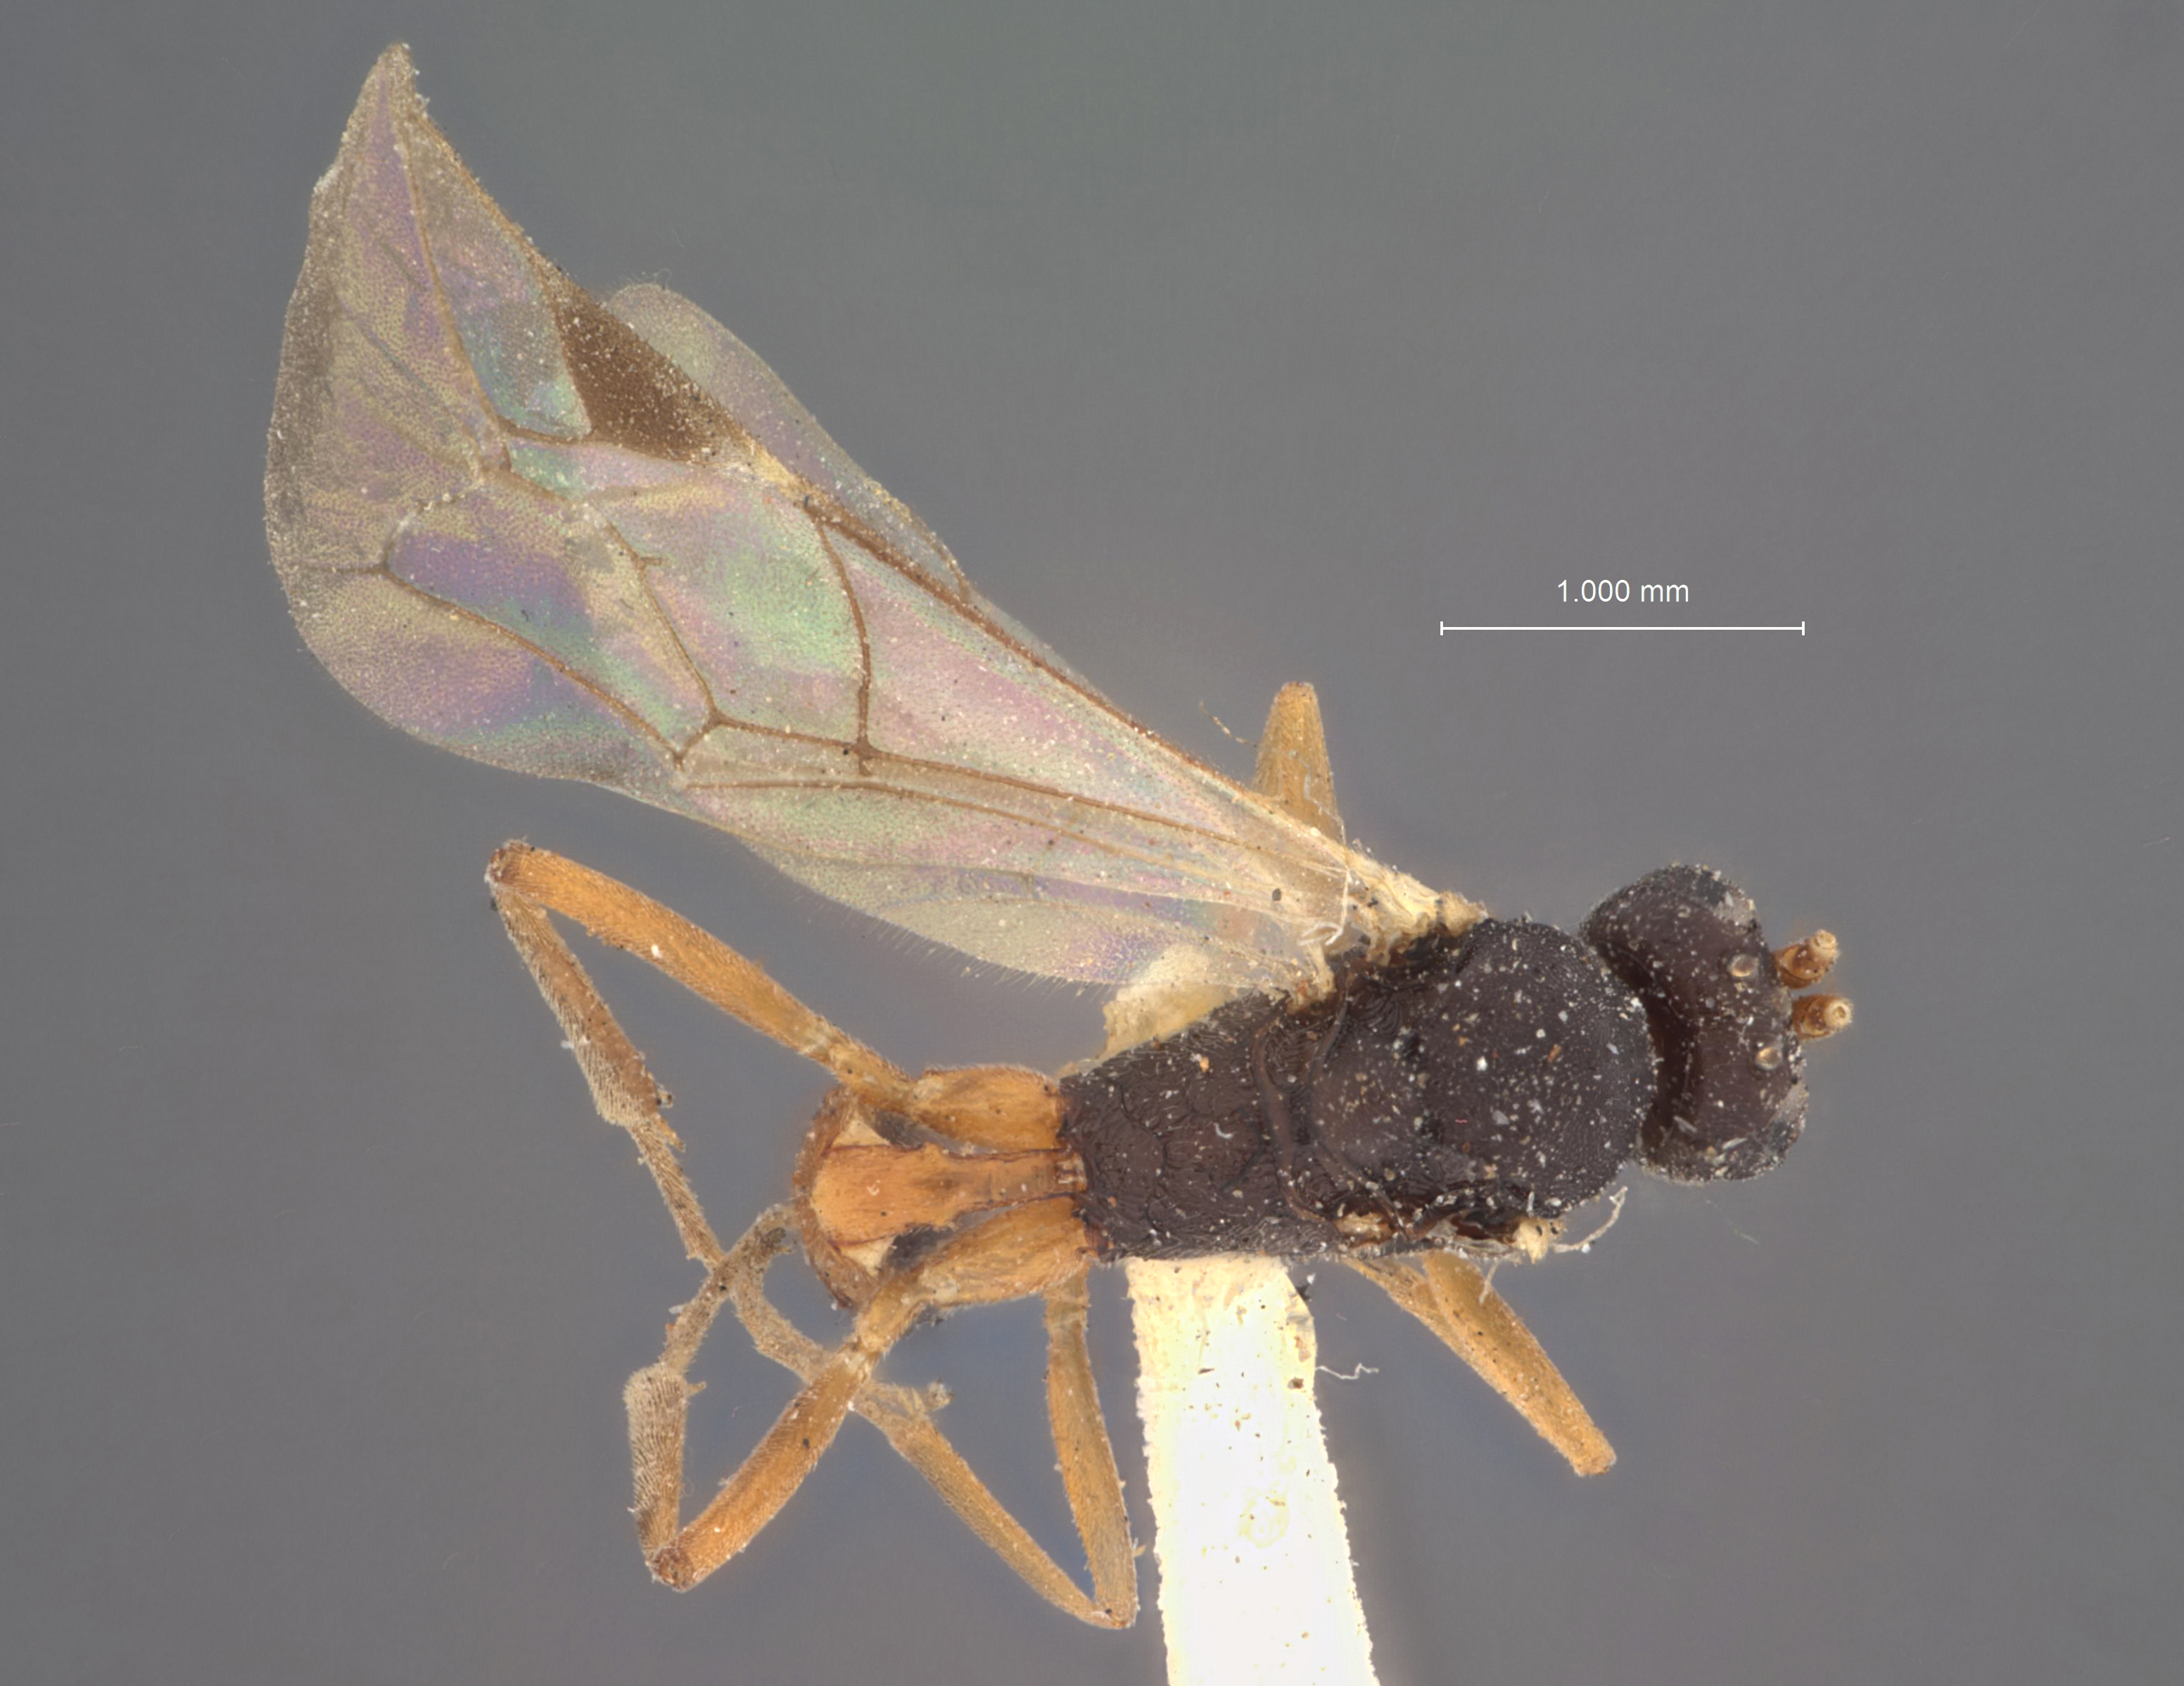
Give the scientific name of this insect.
Hemiteles micarivora
